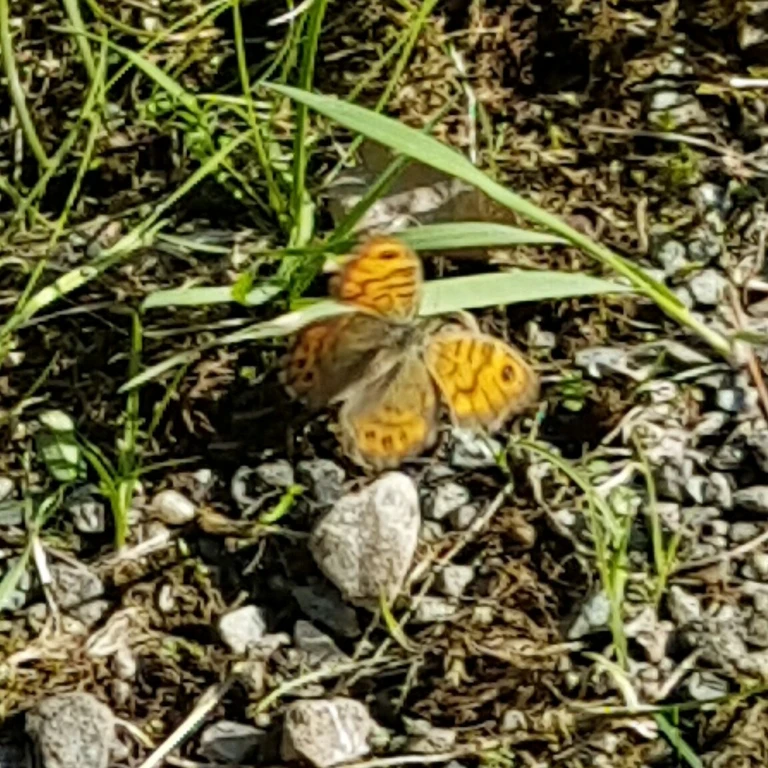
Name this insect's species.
Lasiommata megera (also Pararge megera)
